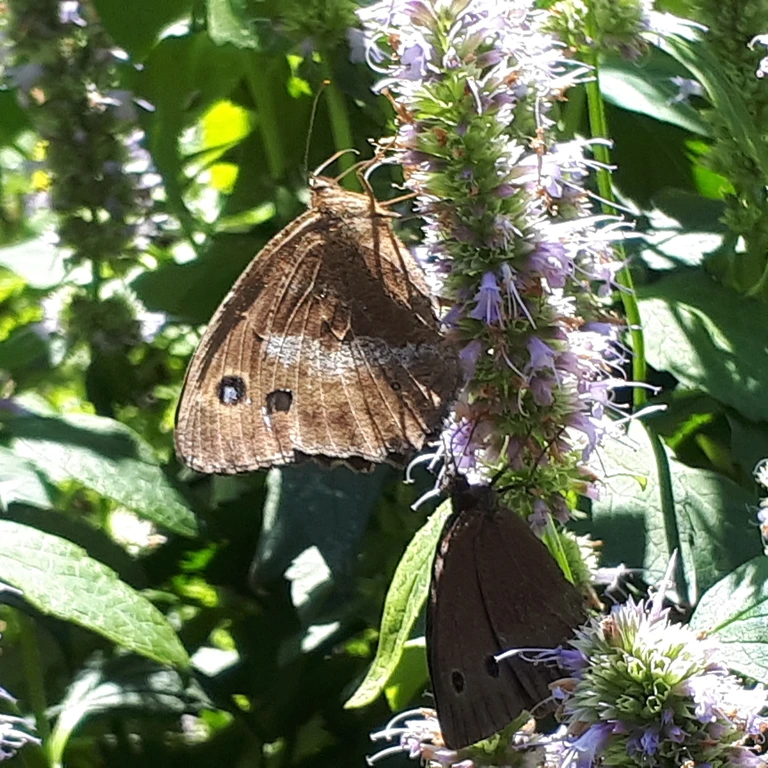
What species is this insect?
Minois dryas
